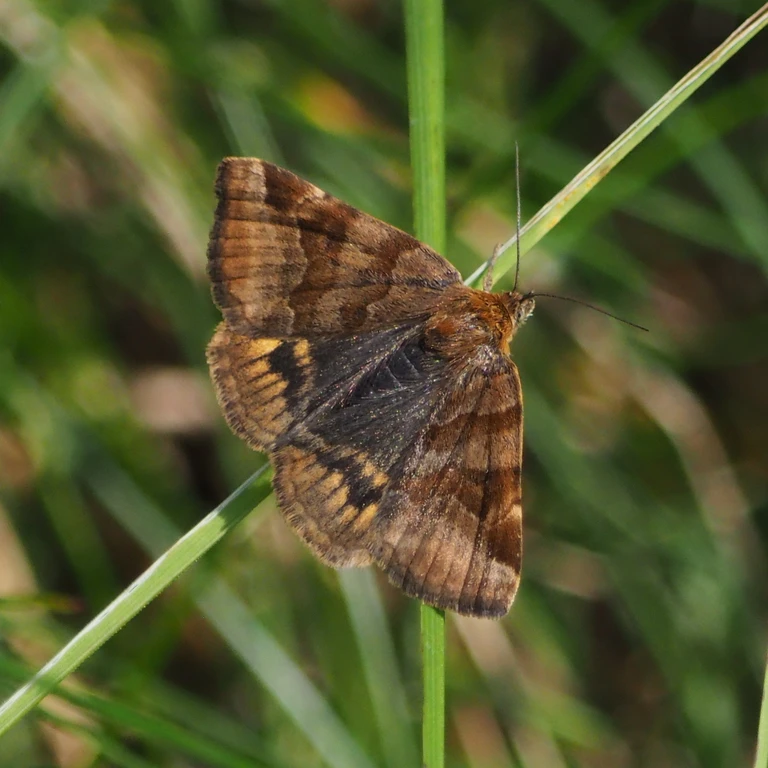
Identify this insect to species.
Euclidia glyphica
